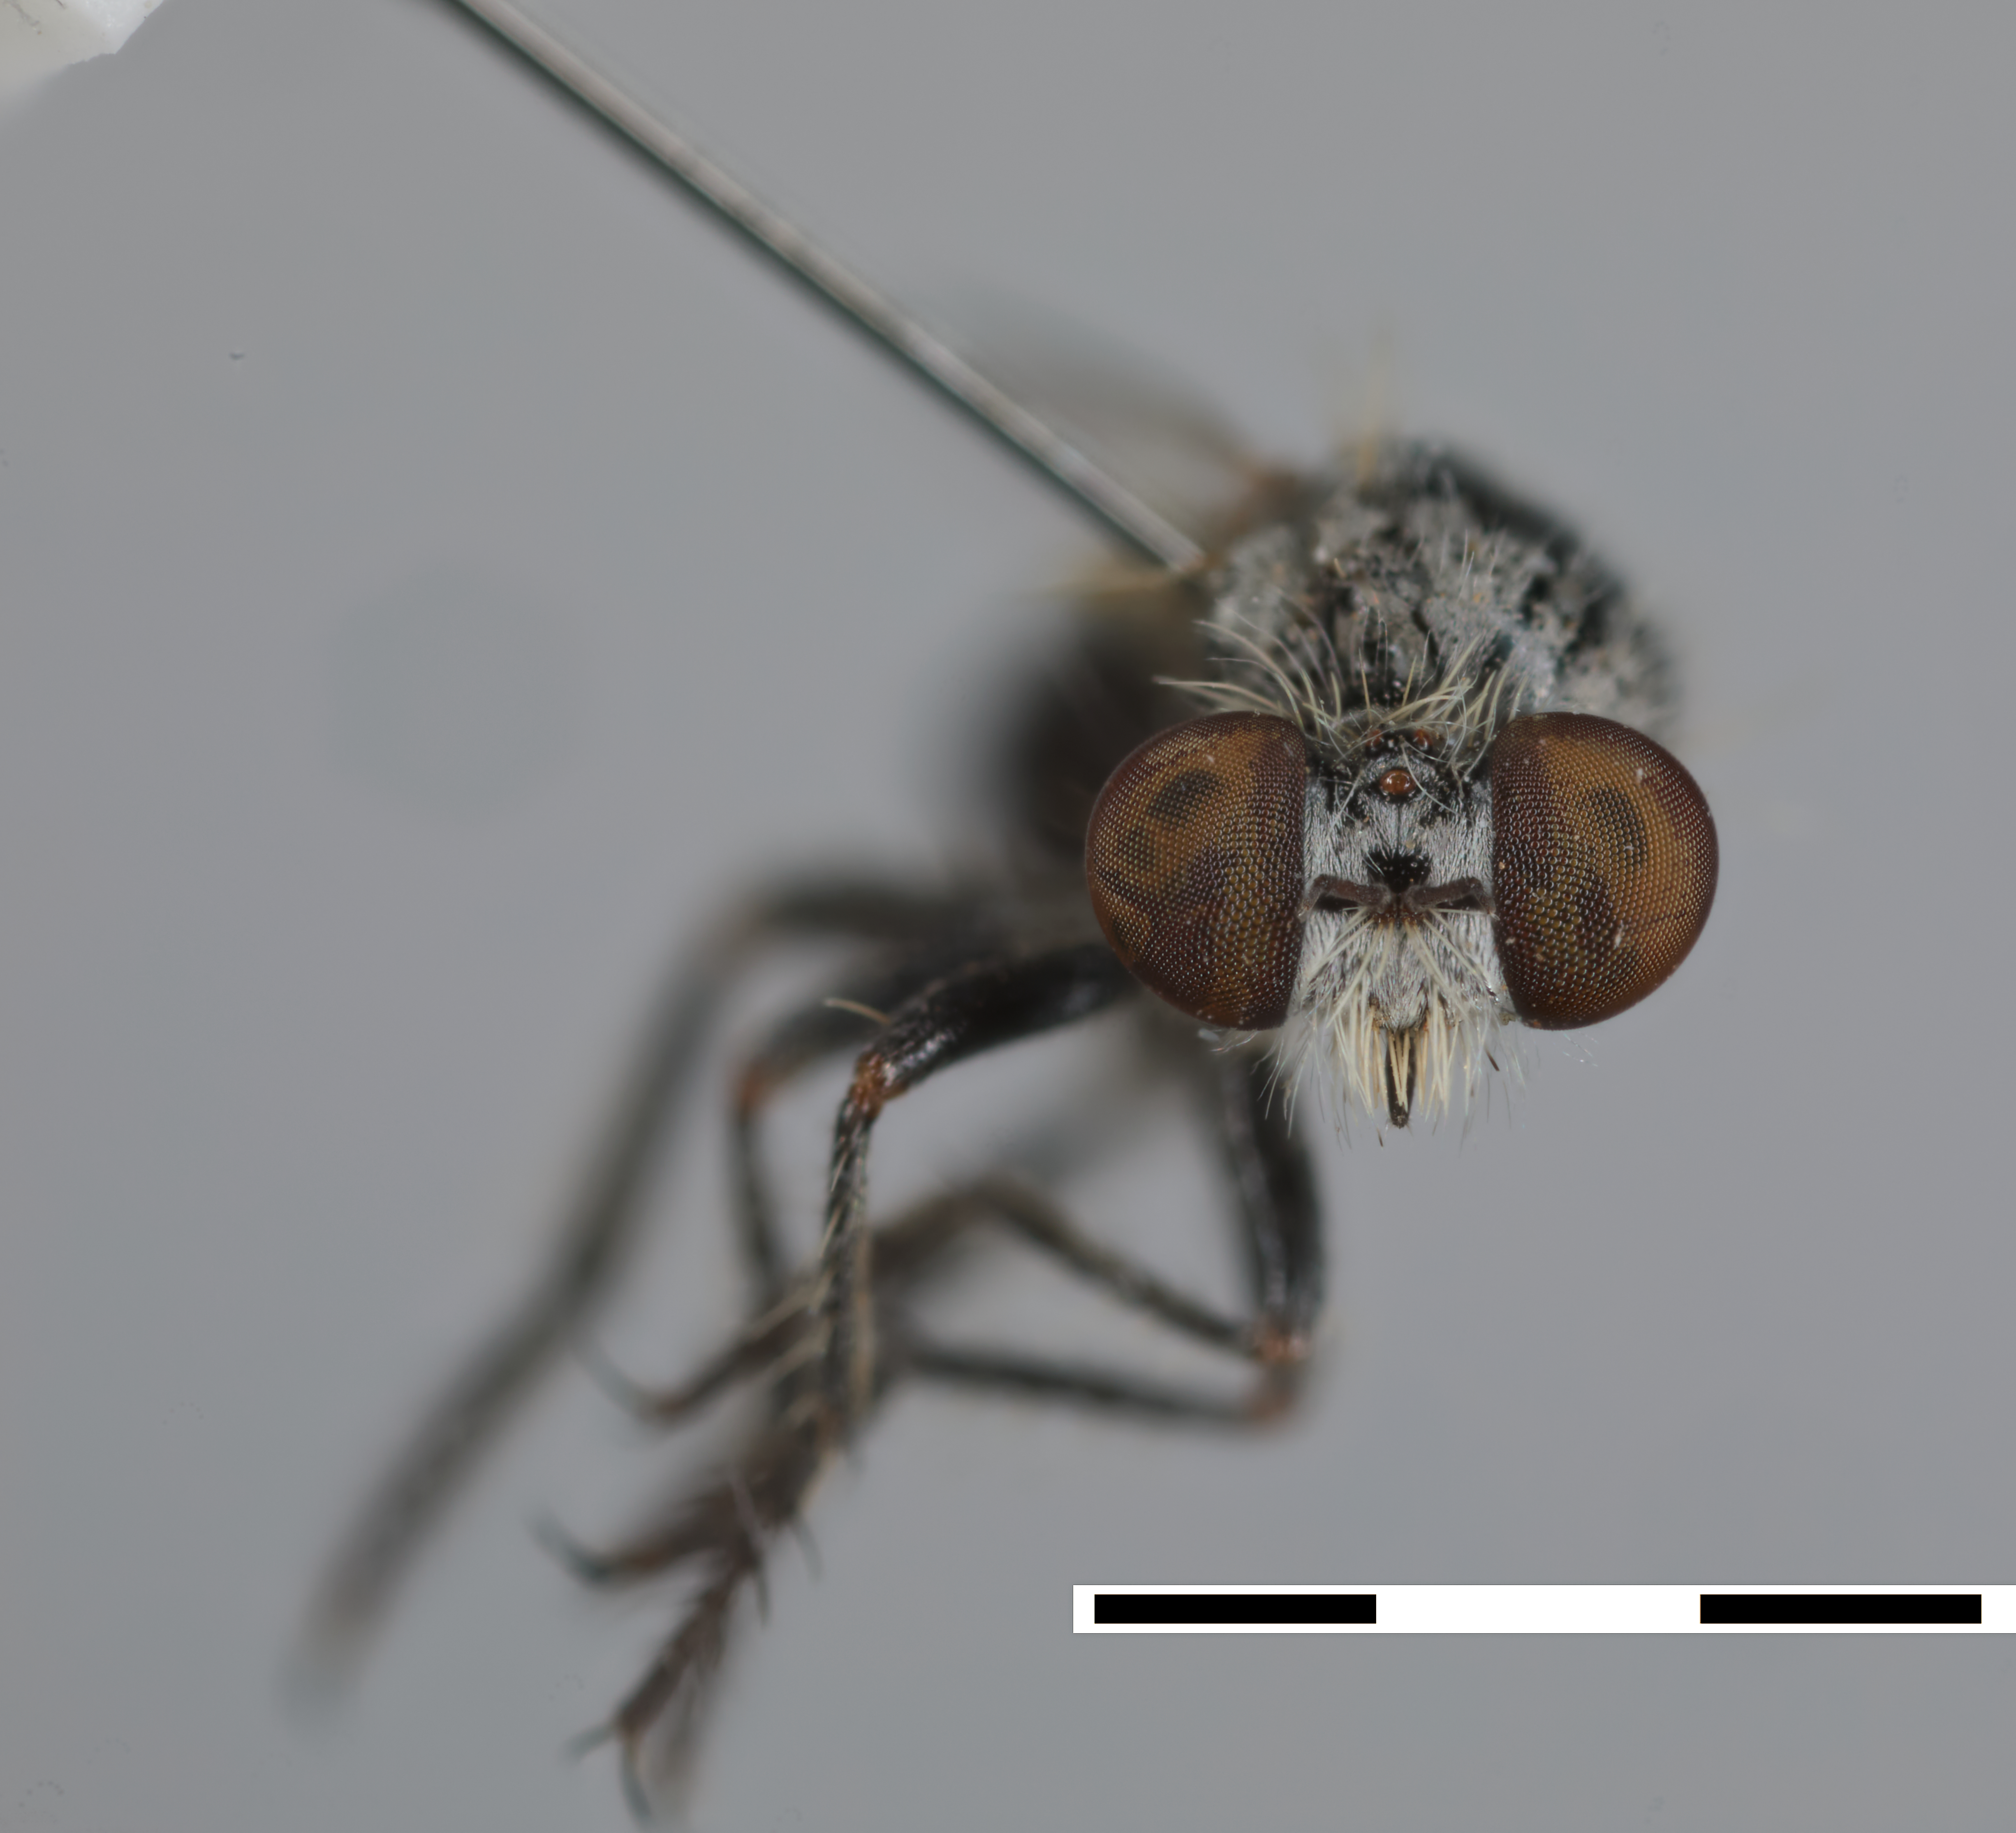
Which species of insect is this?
Acnephalomyia metallicoindica
